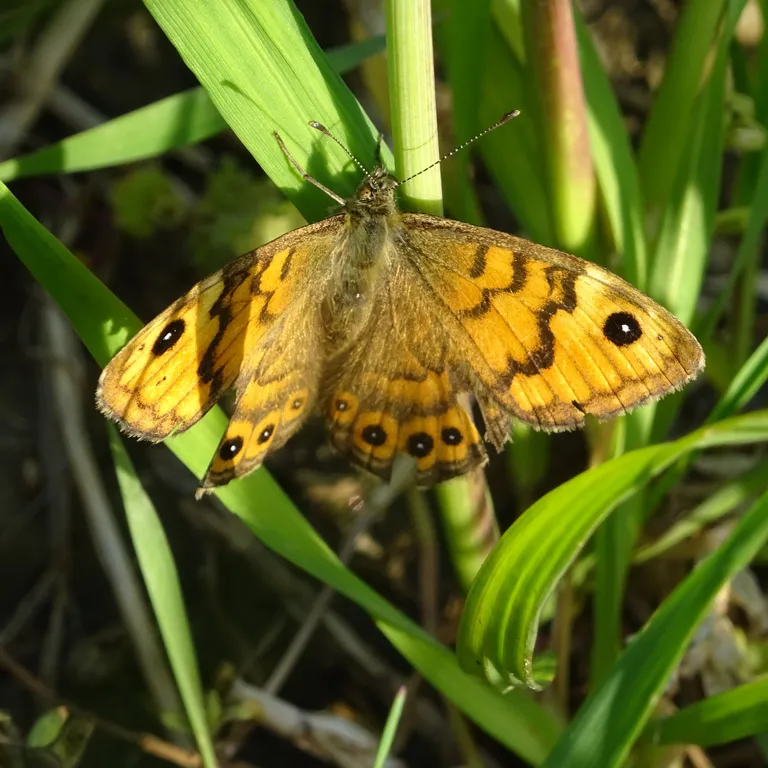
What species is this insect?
Lasiommata megera (also Pararge megera)
